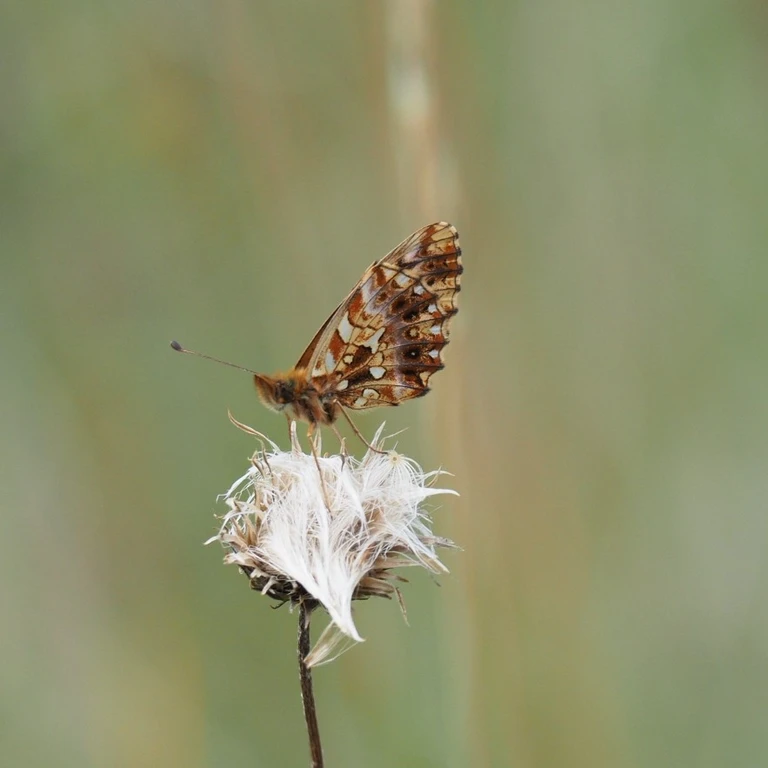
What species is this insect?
Boloria dia
